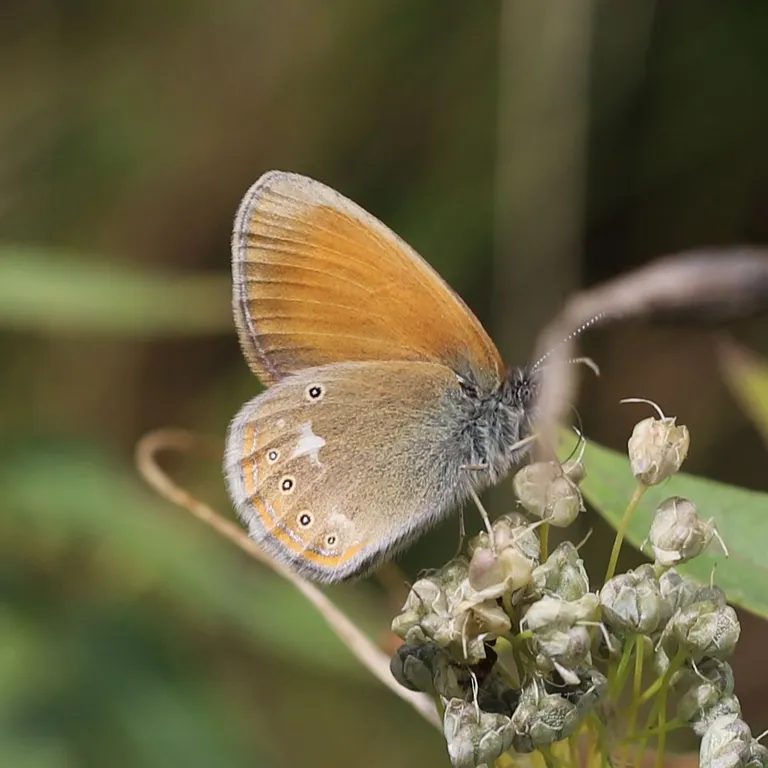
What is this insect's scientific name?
Coenonympha glycerion (also Coenonympha iphis)
